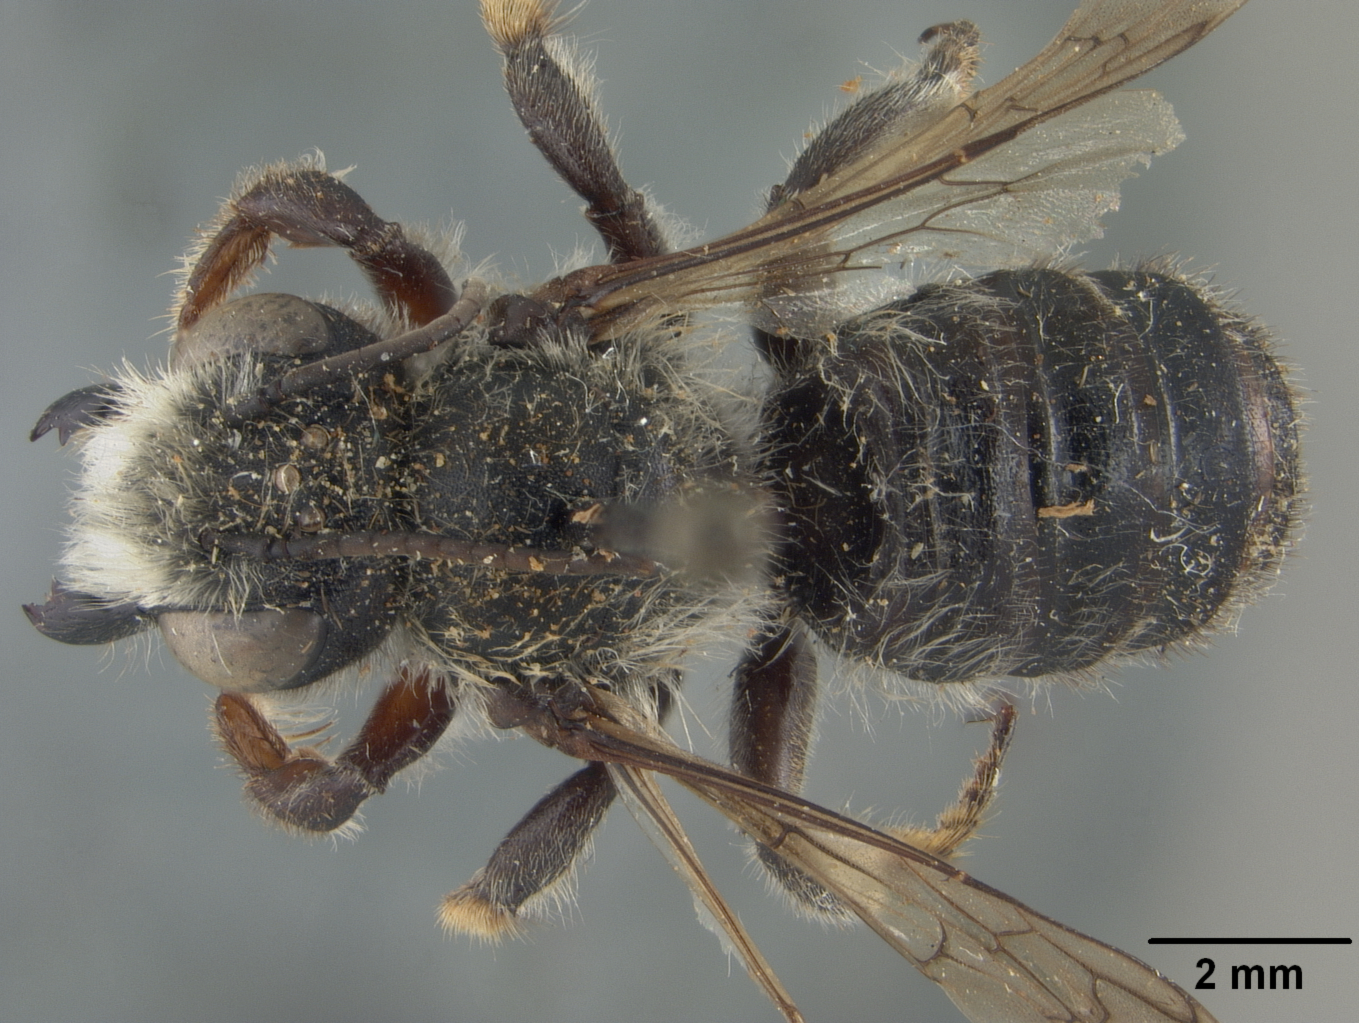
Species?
Megachile albula
